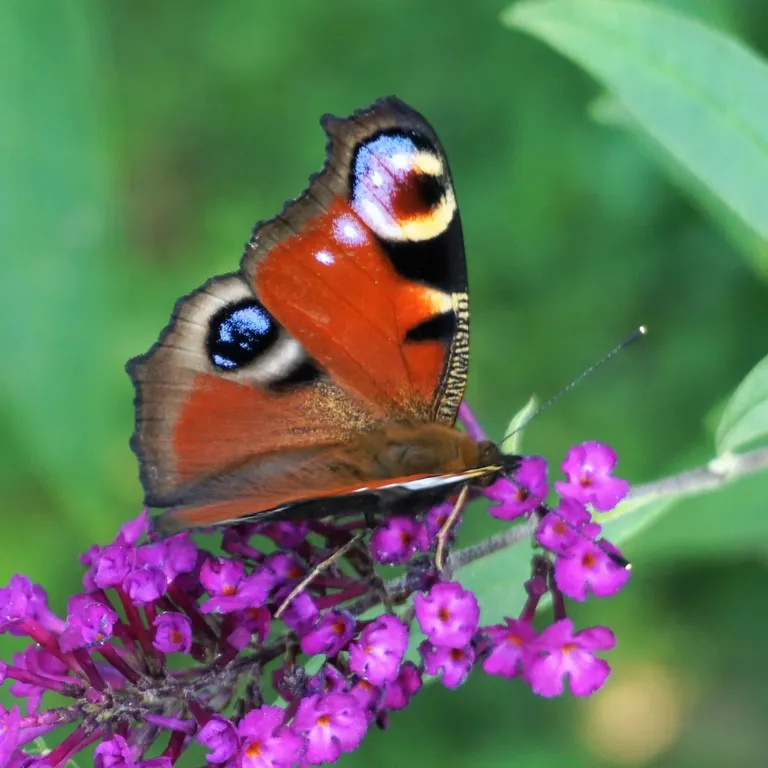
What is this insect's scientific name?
Aglais io
